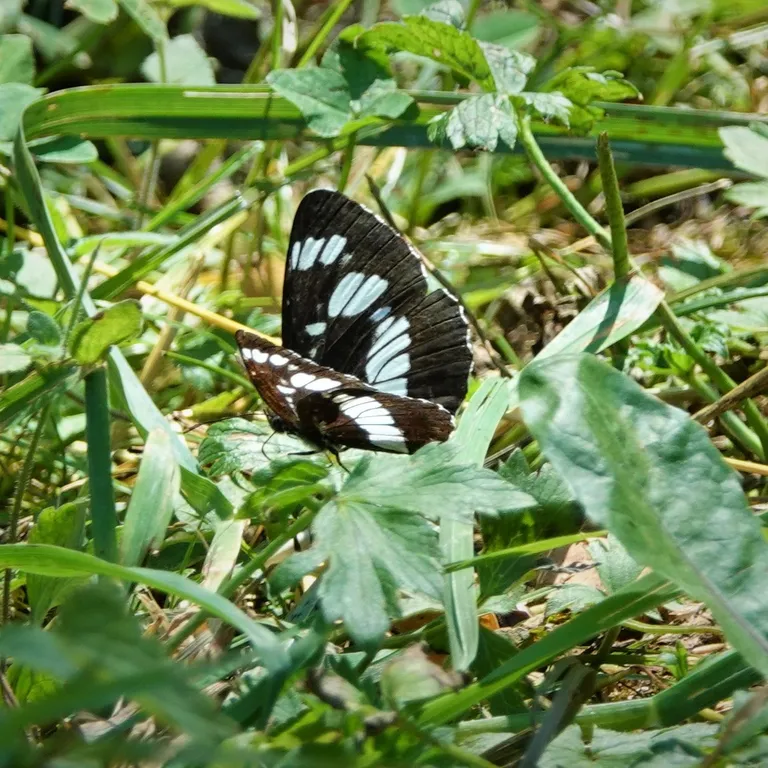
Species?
Neptis rivularis
